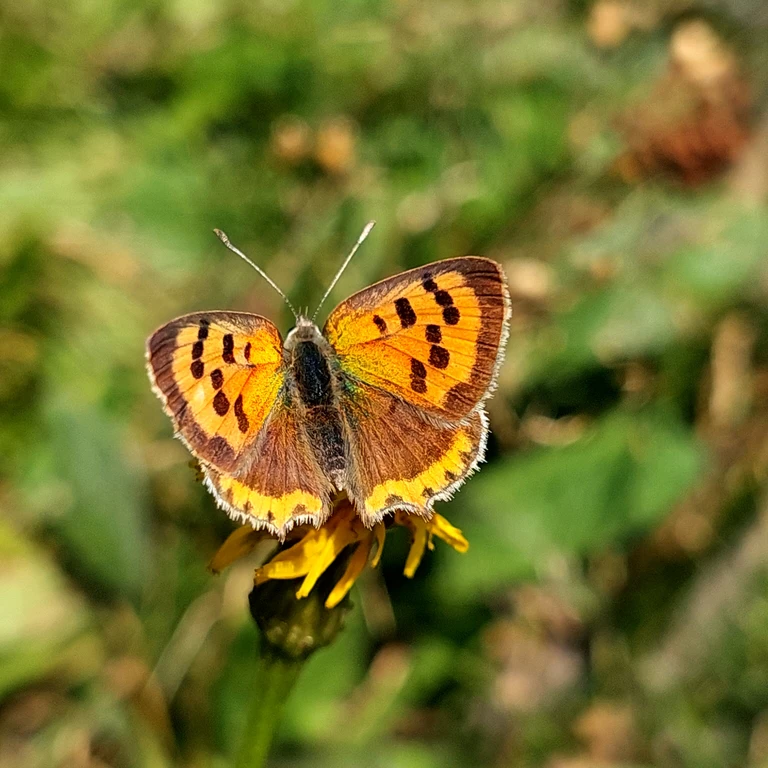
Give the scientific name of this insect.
Lycaena phlaeas
